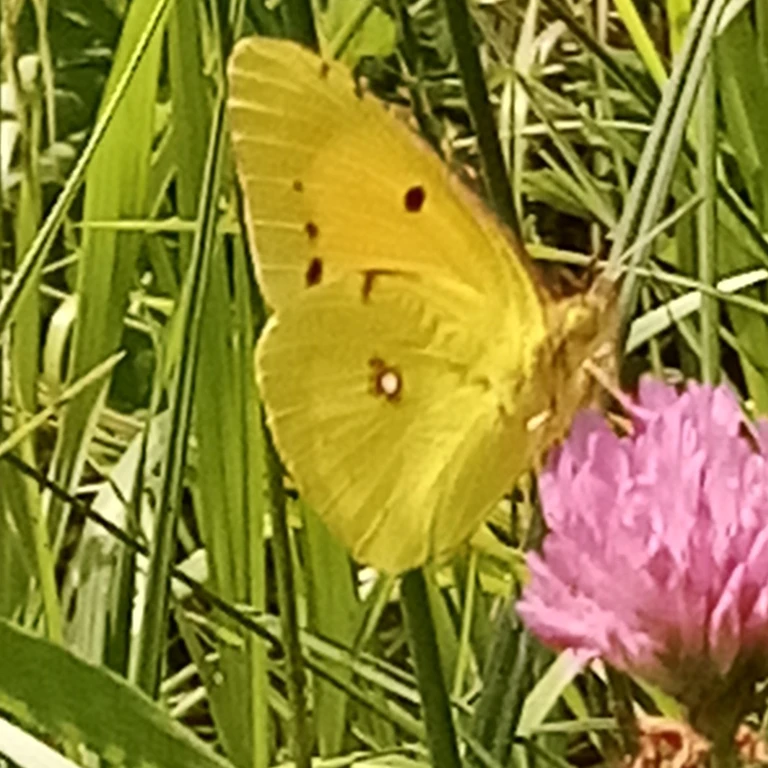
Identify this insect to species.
Colias croceus
